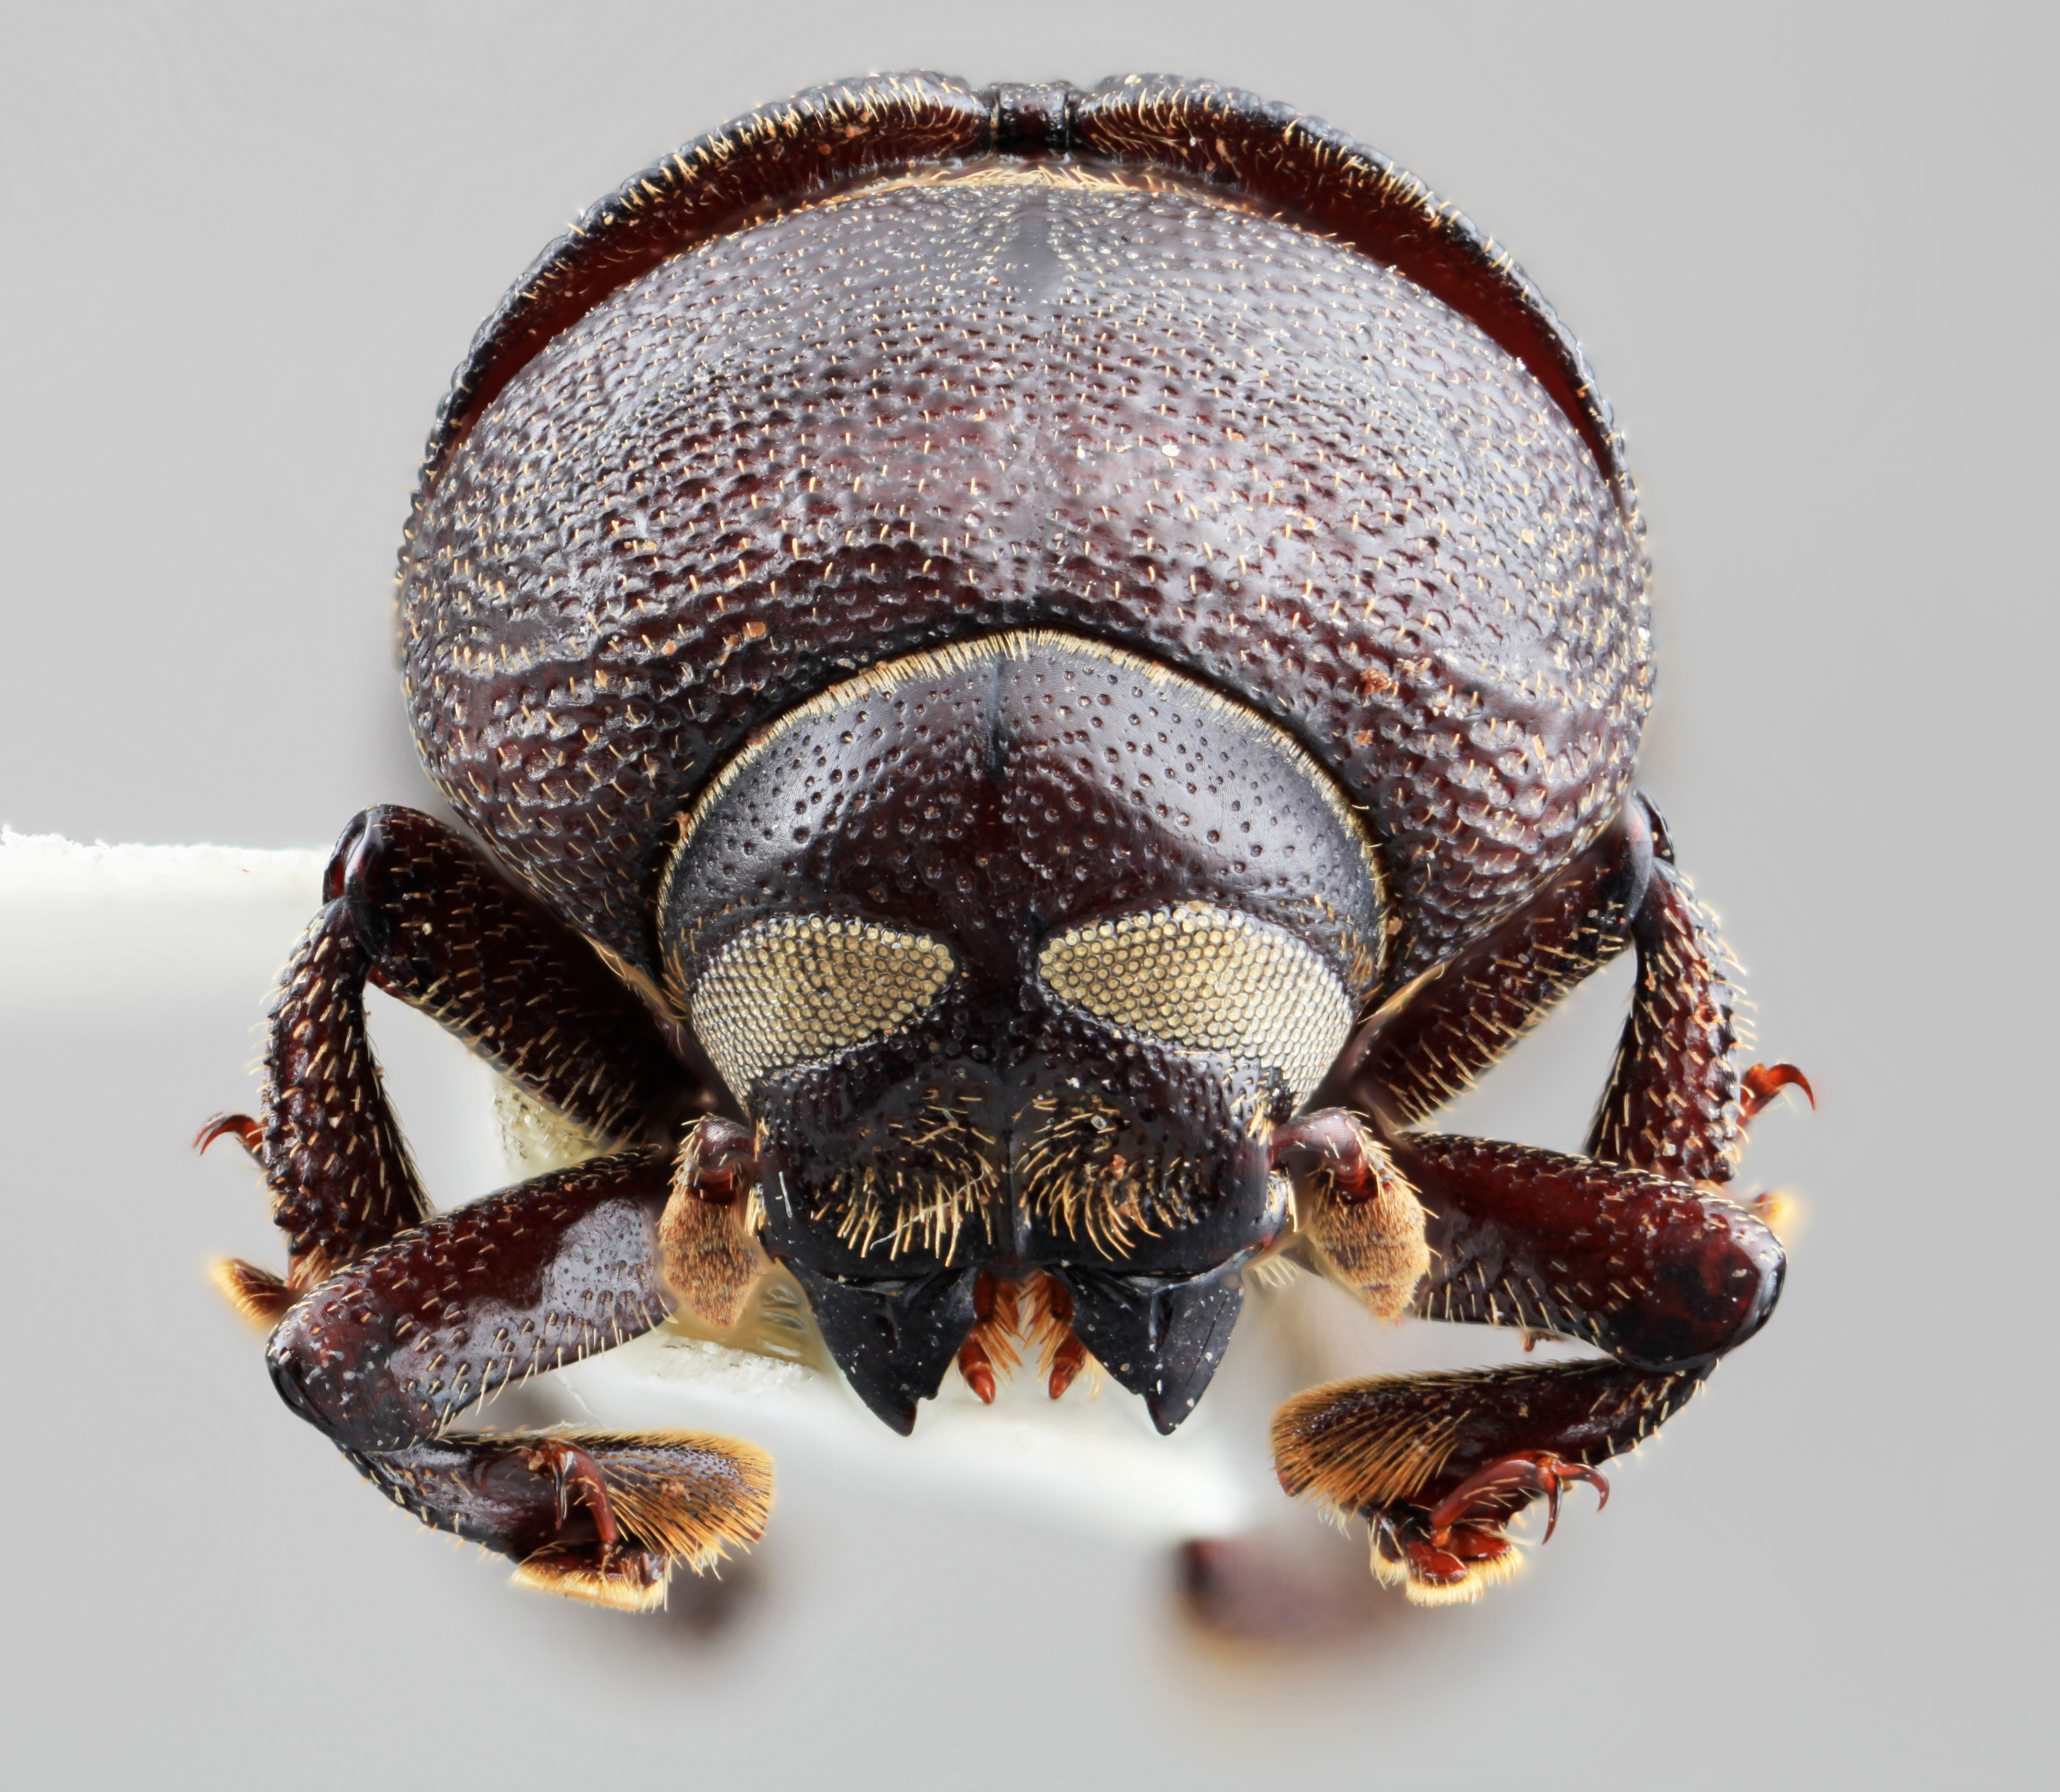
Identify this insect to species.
Phloeoborus araguensis
